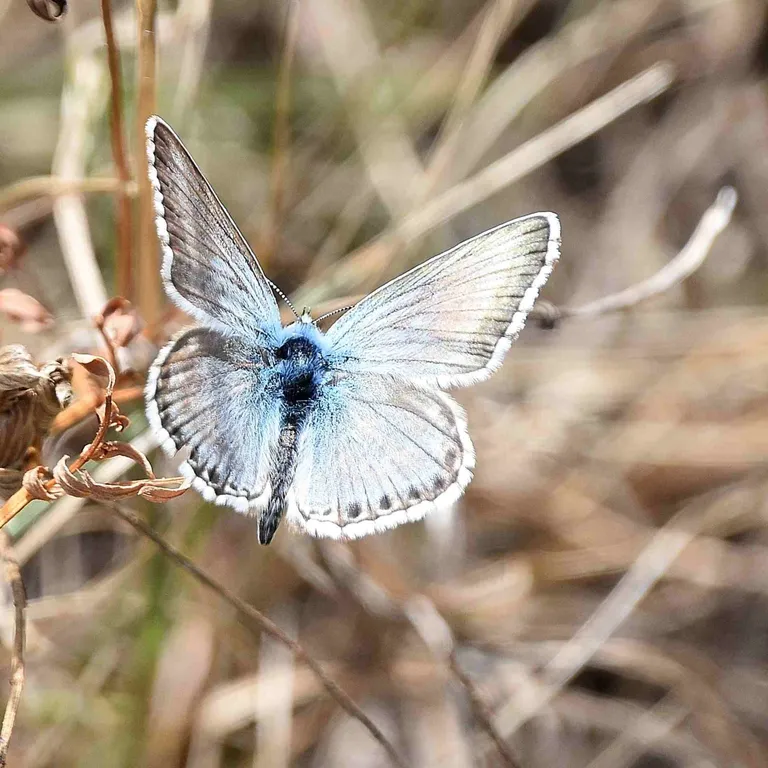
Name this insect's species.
Lysandra coridon
